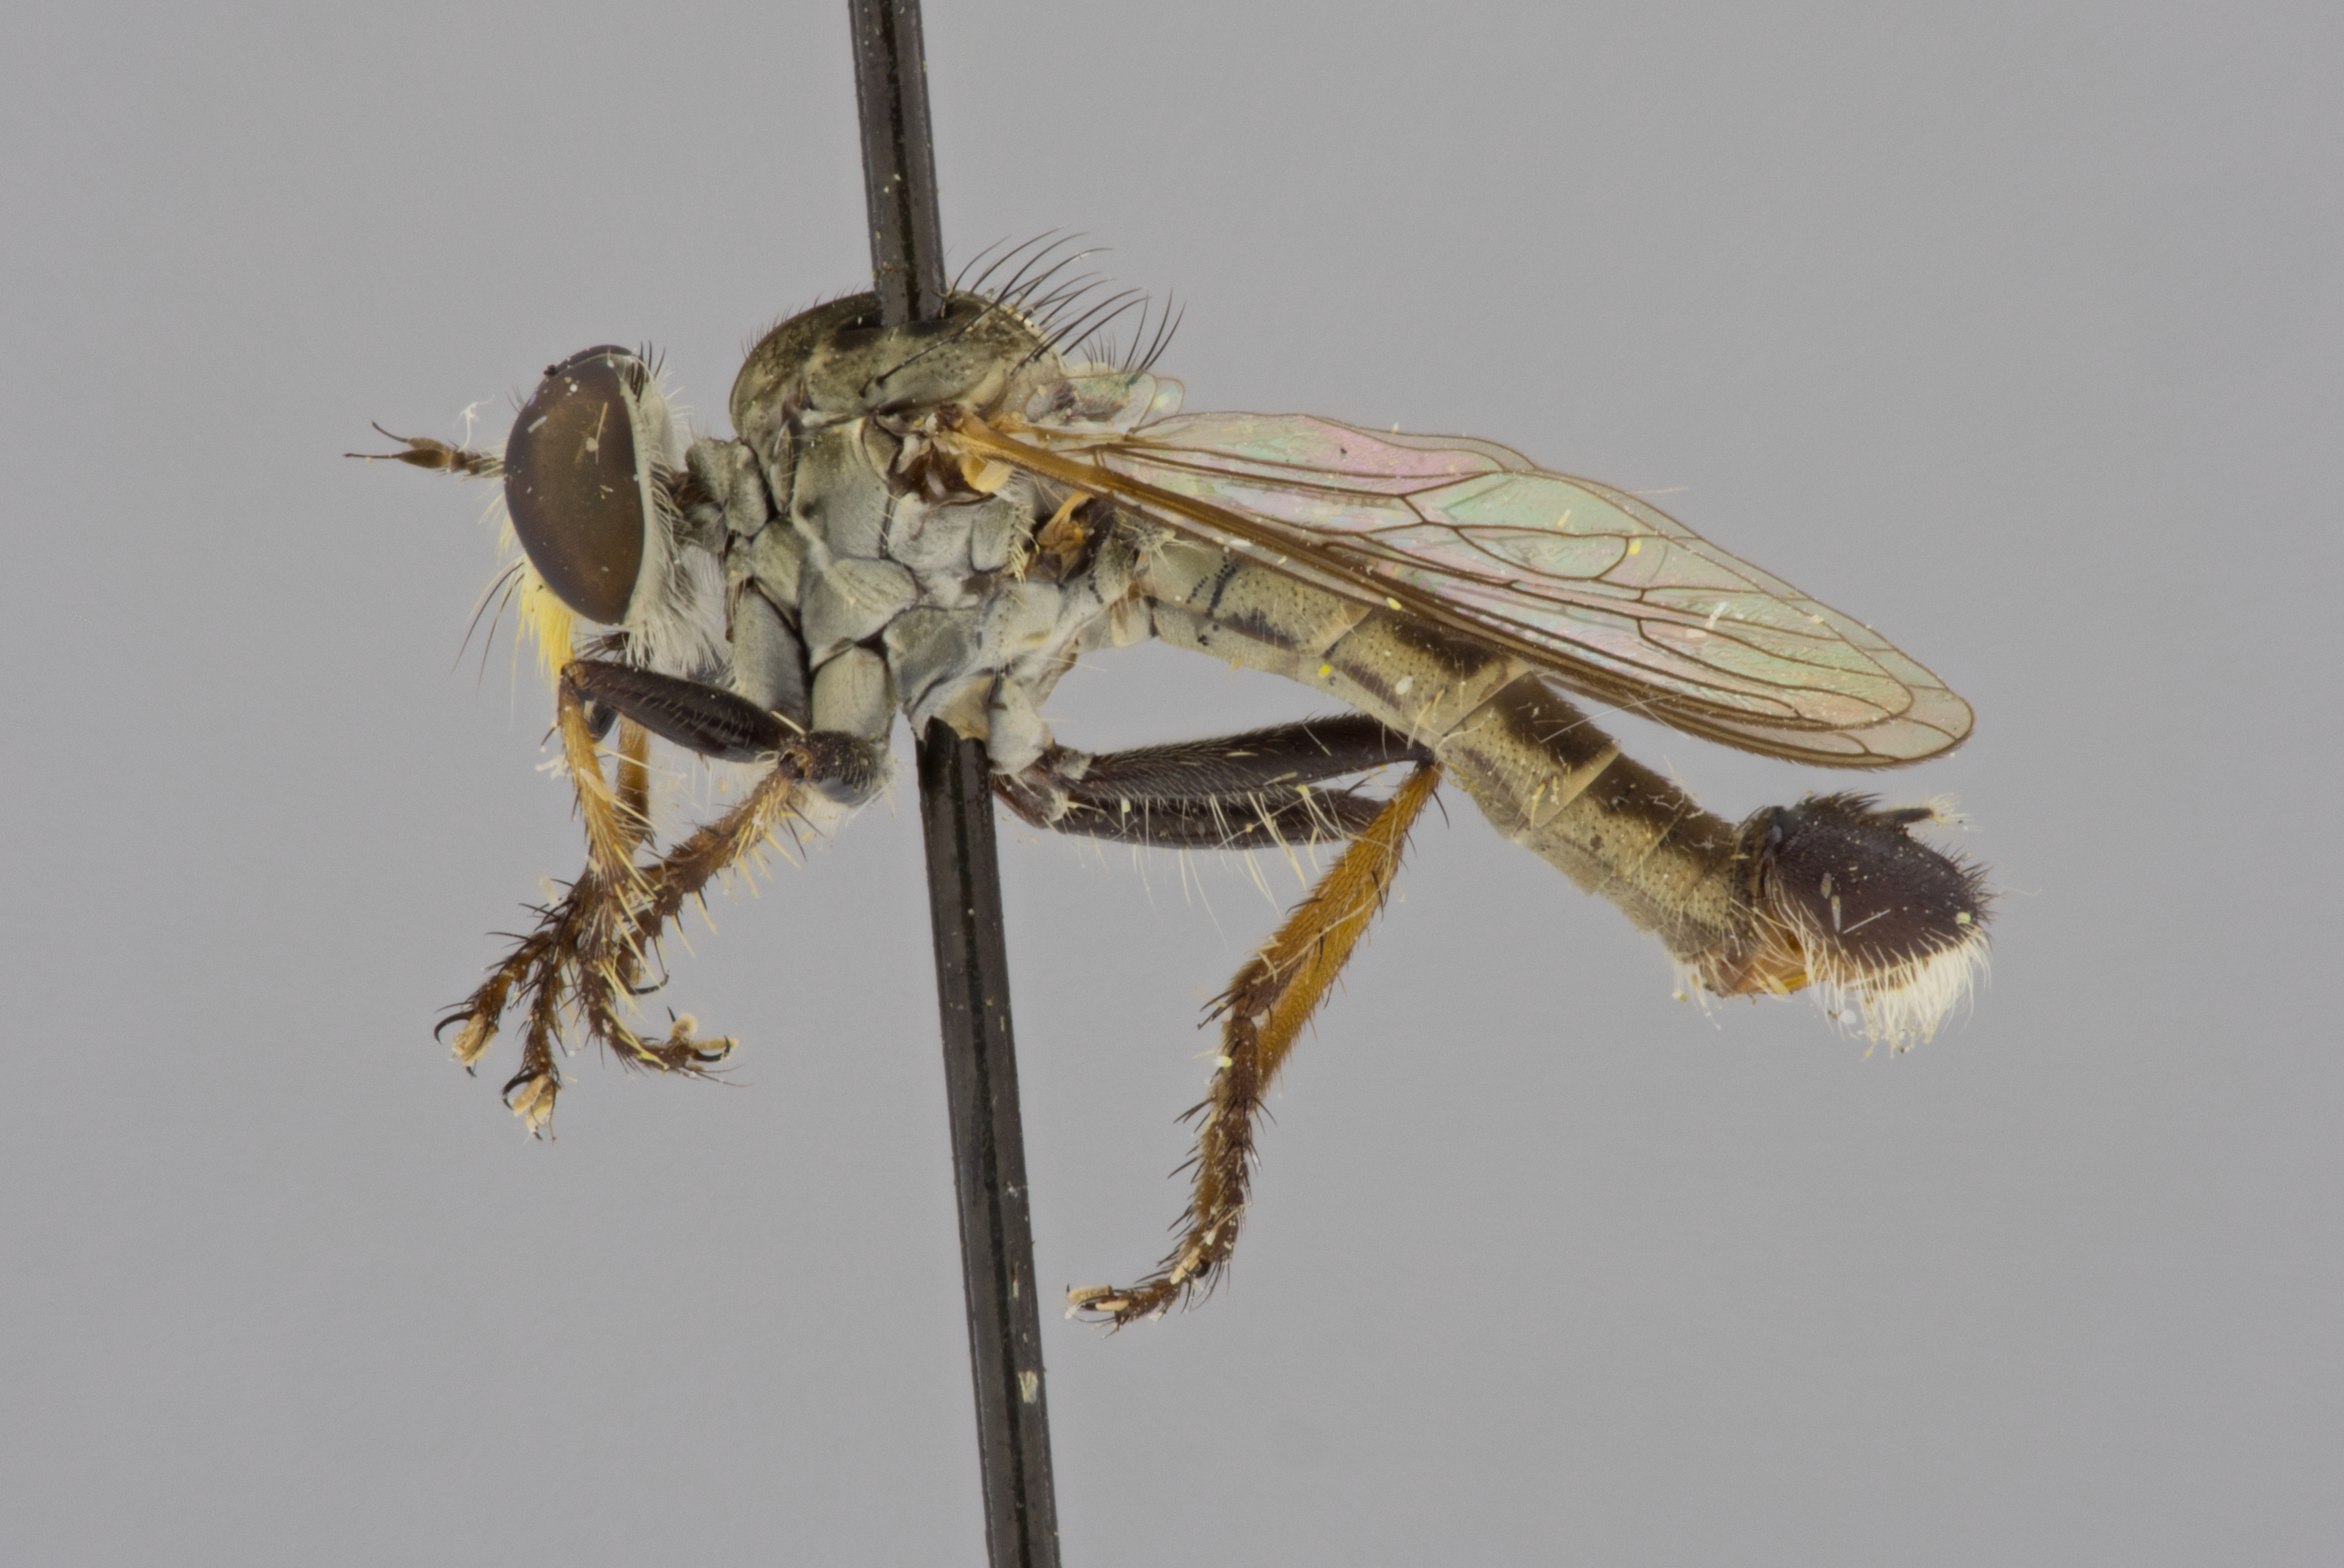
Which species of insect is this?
Wilcoxius bullatus
